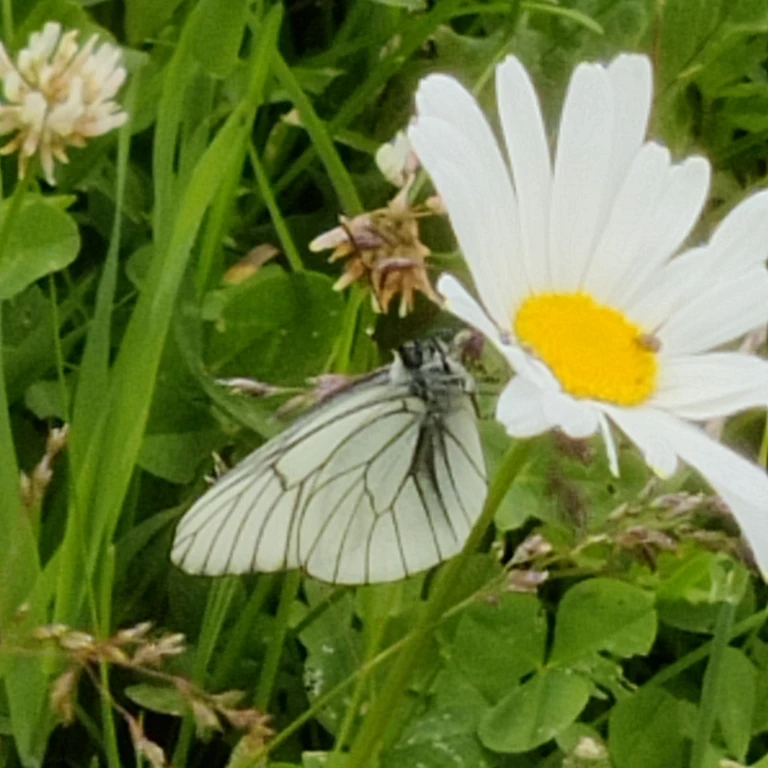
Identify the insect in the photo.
Aporia crataegi
